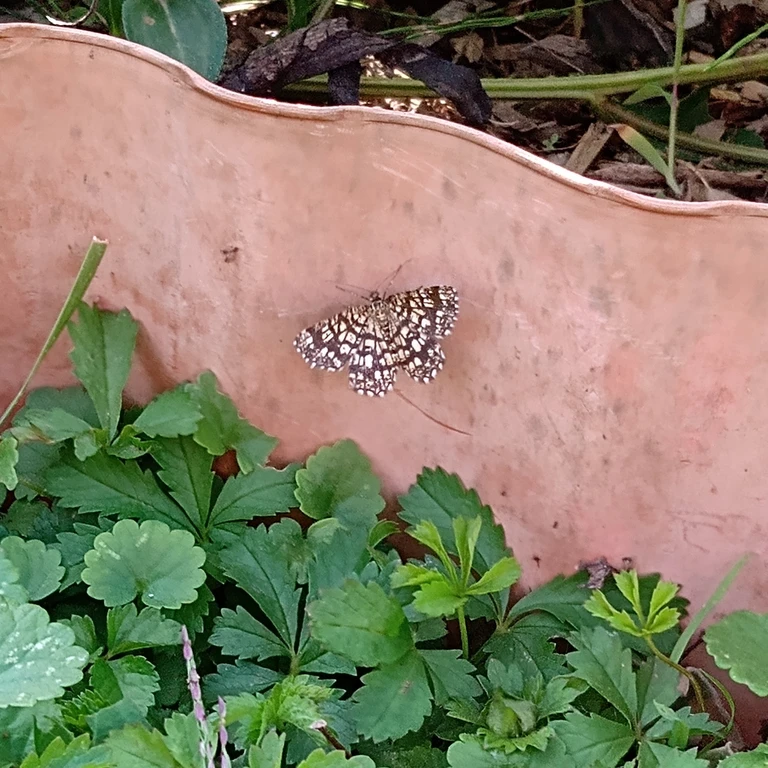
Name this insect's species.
Chiasmia clathrata
